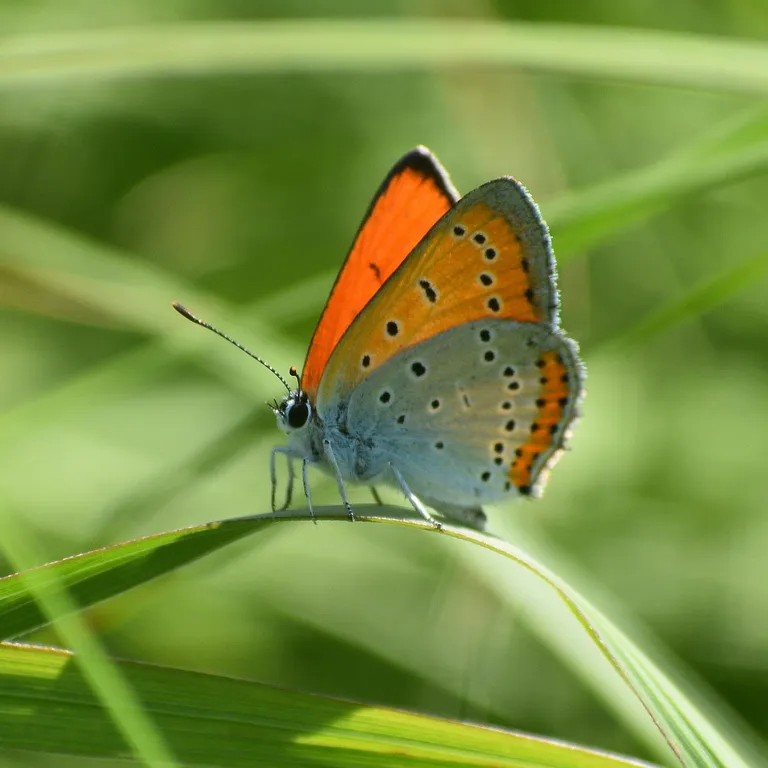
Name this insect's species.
Lycaena dispar
